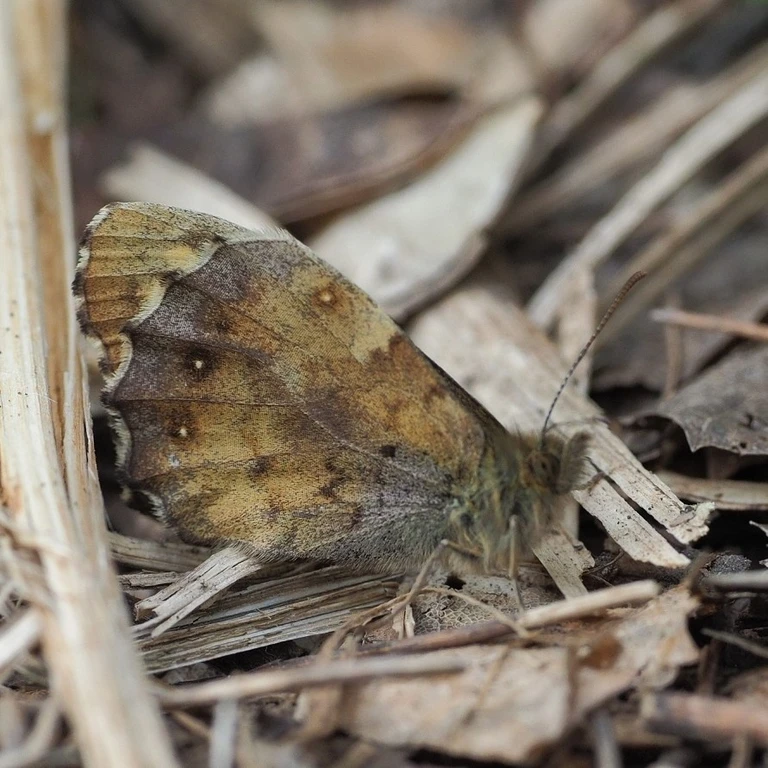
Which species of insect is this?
Pararge aegeria
